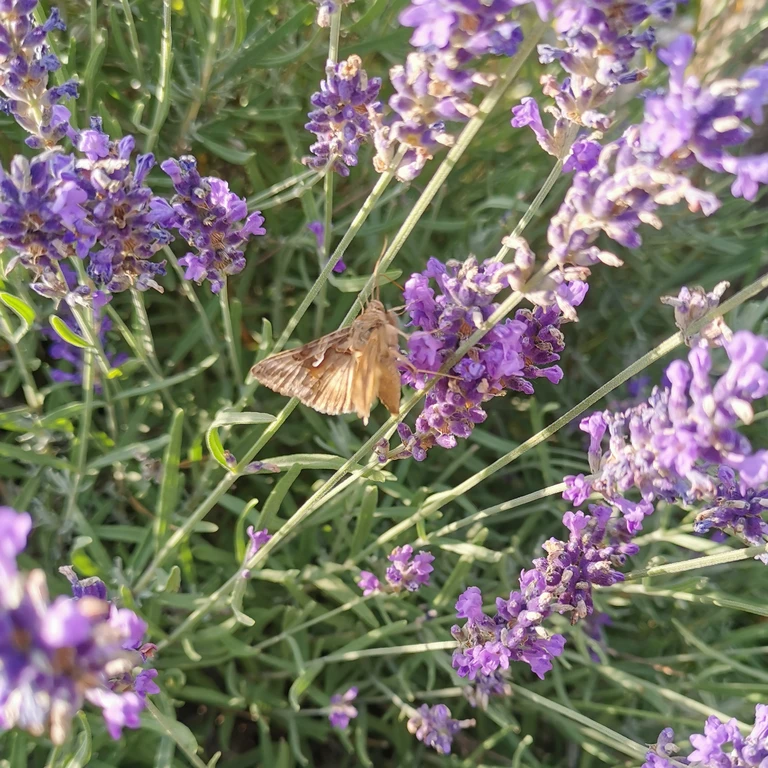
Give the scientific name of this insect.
Autographa gamma
